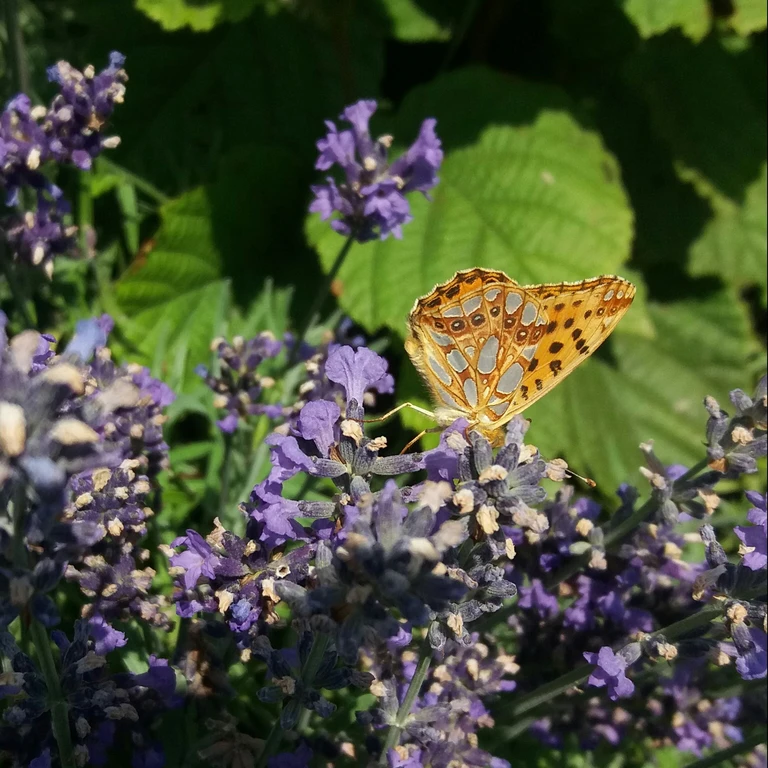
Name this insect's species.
Issoria lathonia
